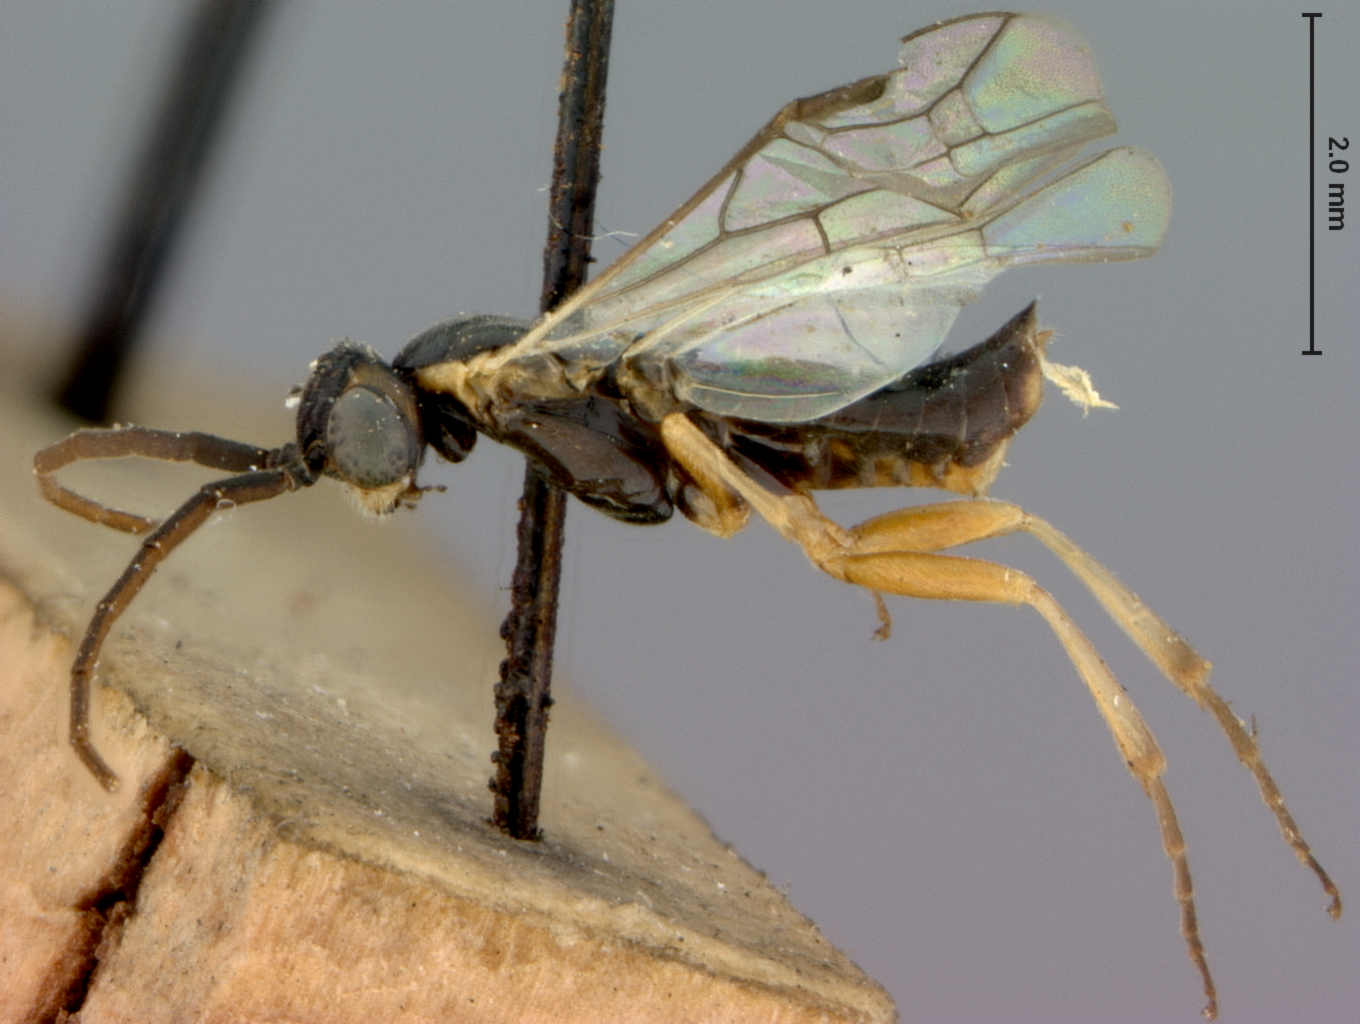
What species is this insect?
Pteronus dubius
